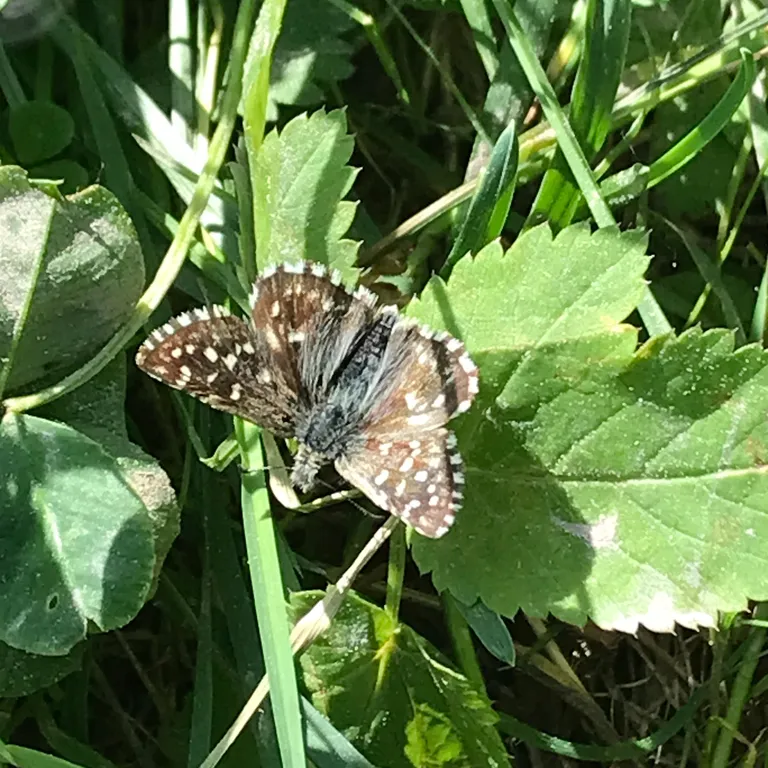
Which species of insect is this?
Pyrgus malvae
